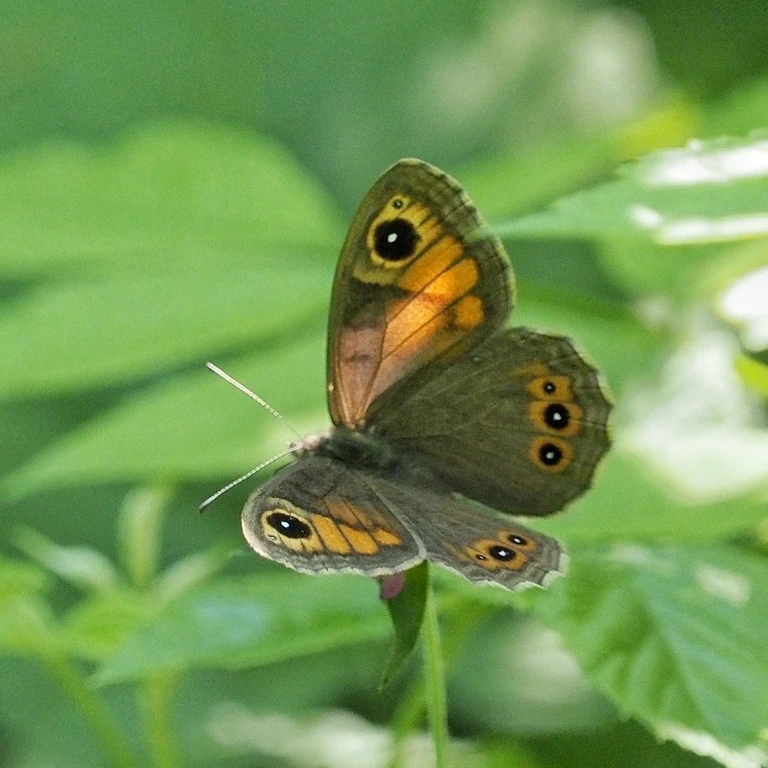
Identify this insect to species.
Lasiommata maera (also Pararge maera)
